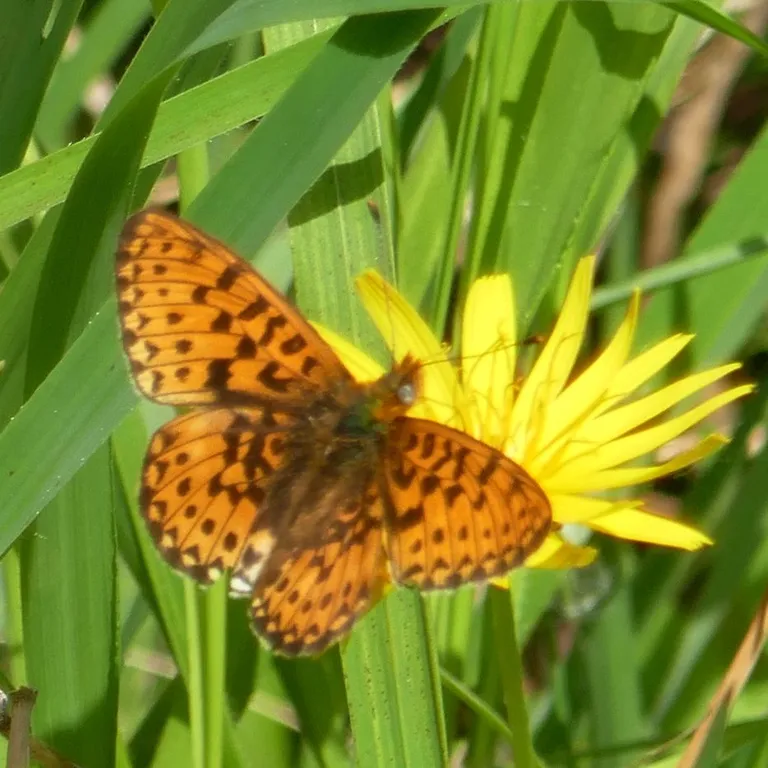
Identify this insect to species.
Boloria euphrosyne (also Clossiana euphrosyne)
